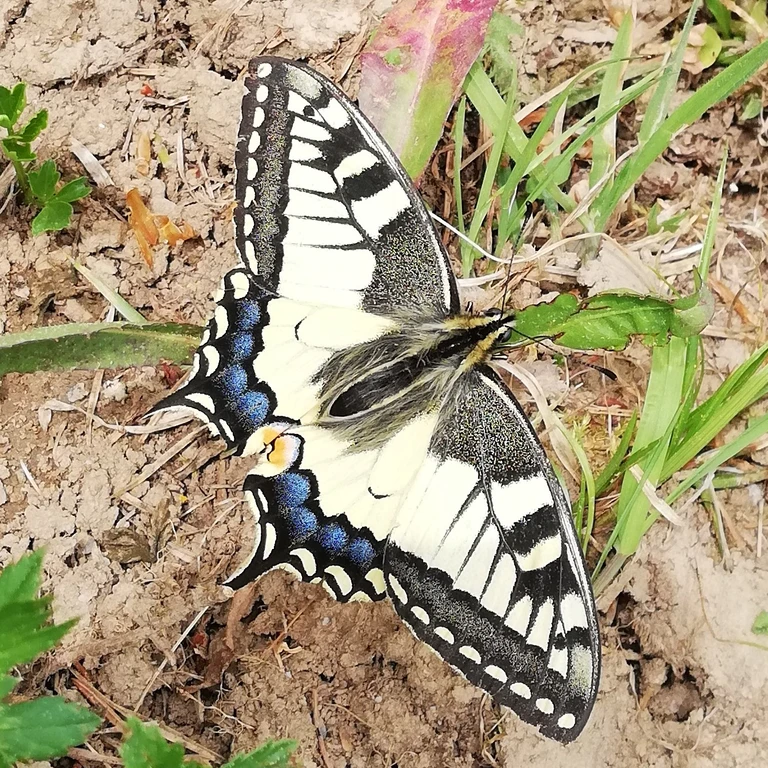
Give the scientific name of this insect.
Papilio machaon
